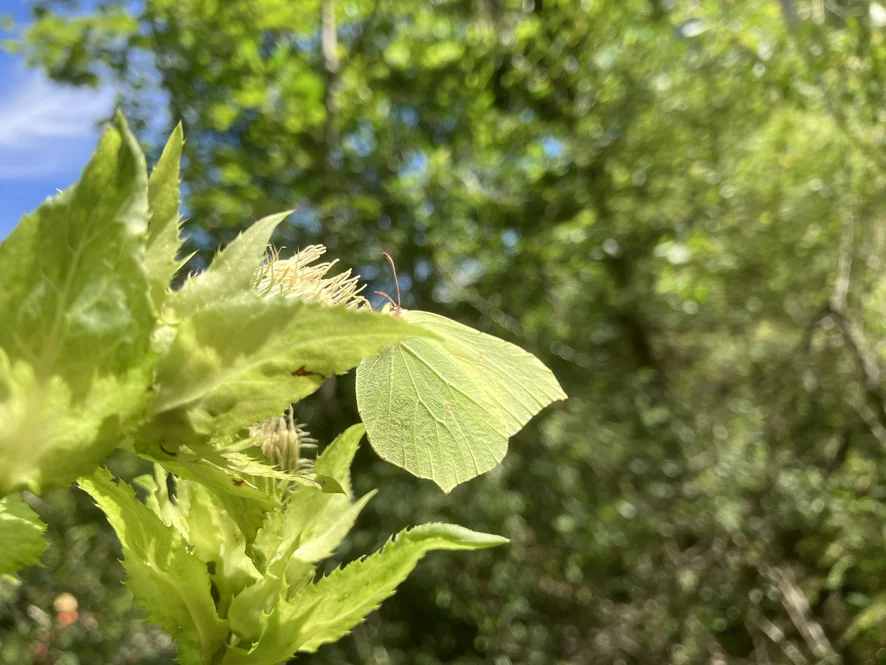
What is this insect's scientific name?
Gonepteryx rhamni
